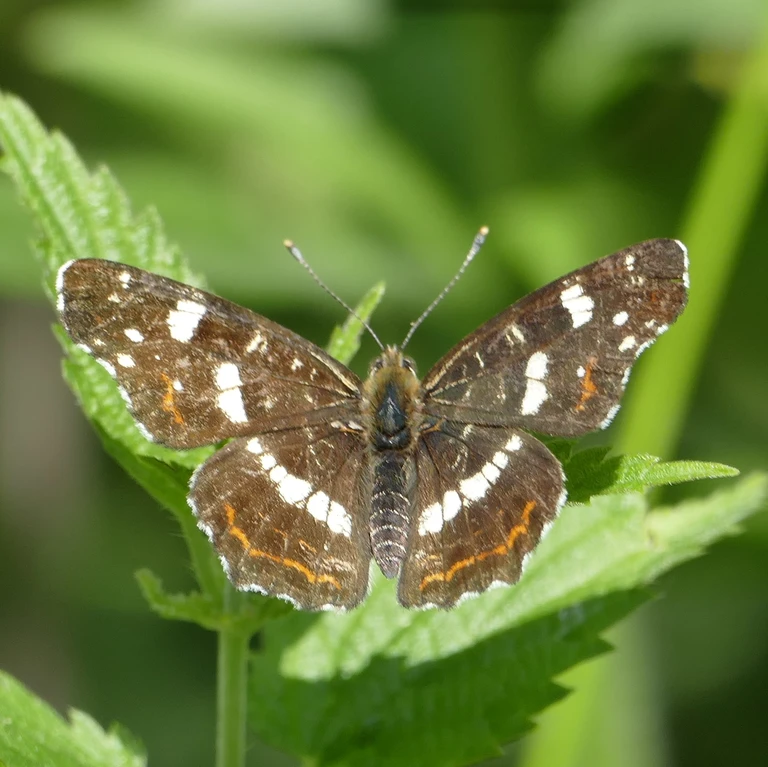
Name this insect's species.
Araschnia levana
